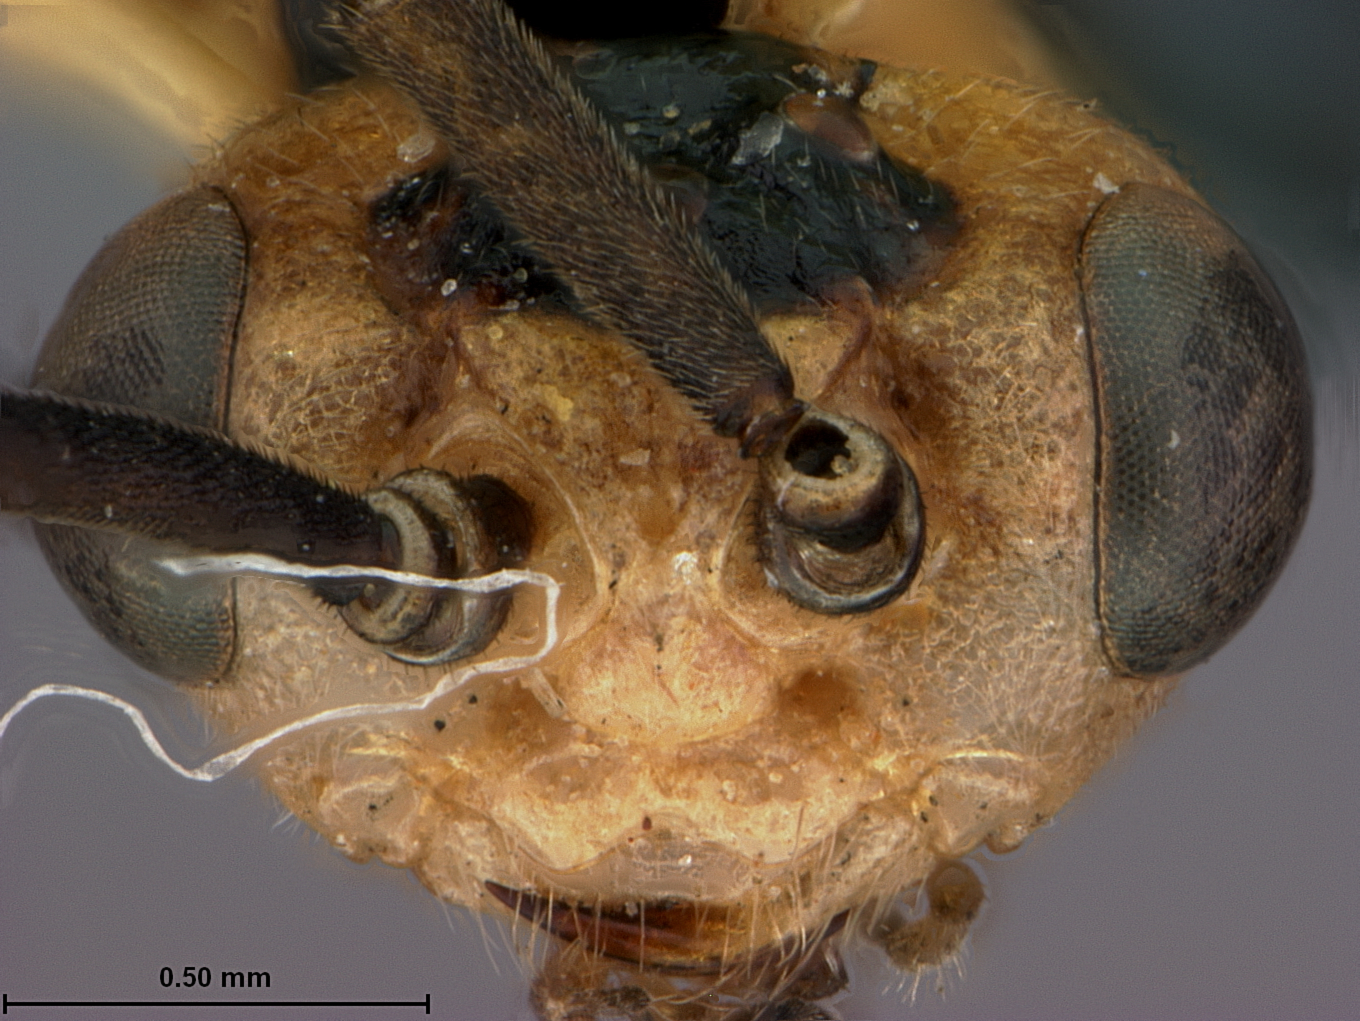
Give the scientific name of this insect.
Pteronidea vanduzeei
